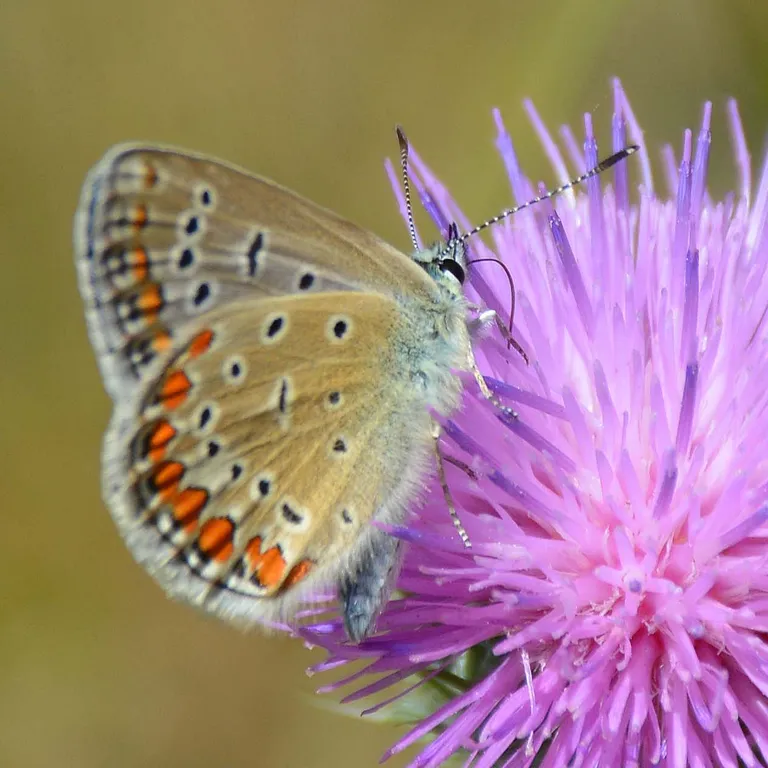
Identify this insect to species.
Polyommatus icarus
